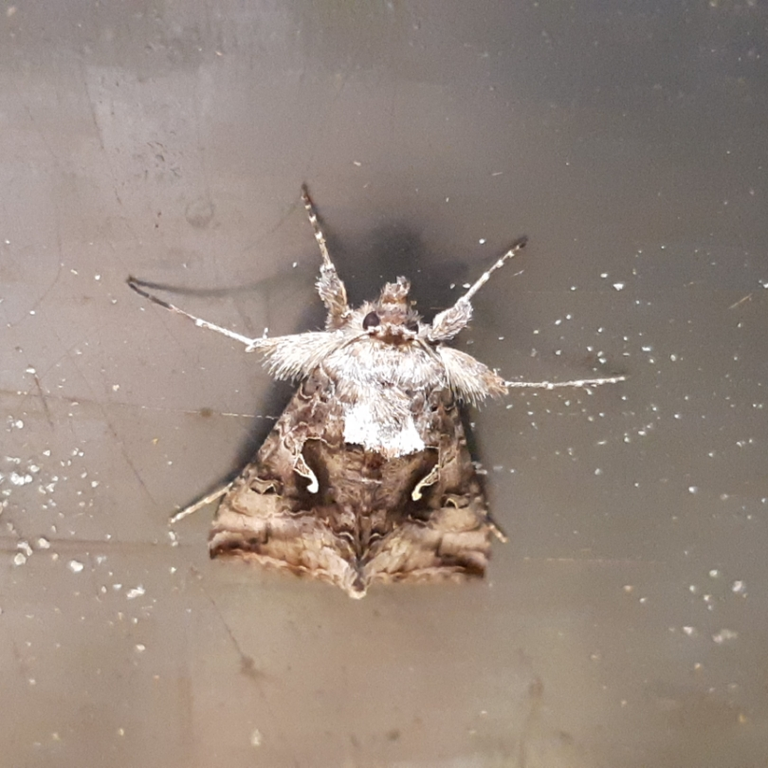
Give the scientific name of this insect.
Autographa gamma
